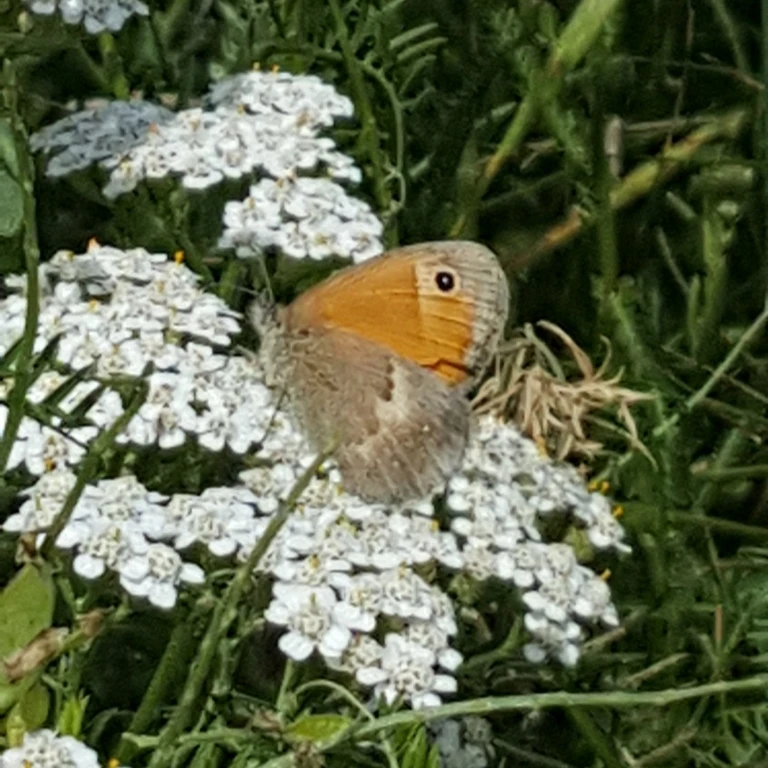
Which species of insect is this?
Coenonympha pamphilus
